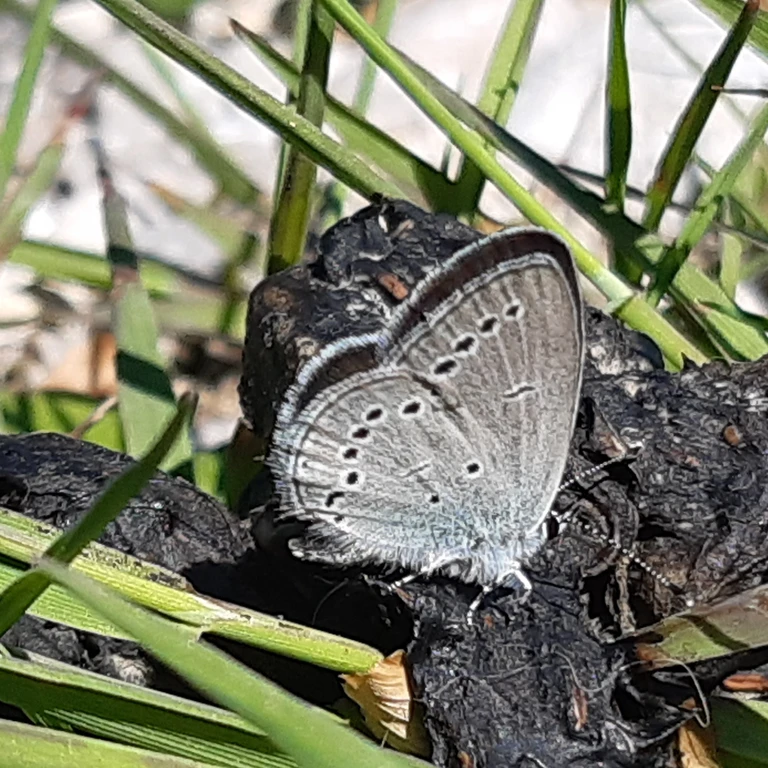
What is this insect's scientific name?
Cupido minimus
